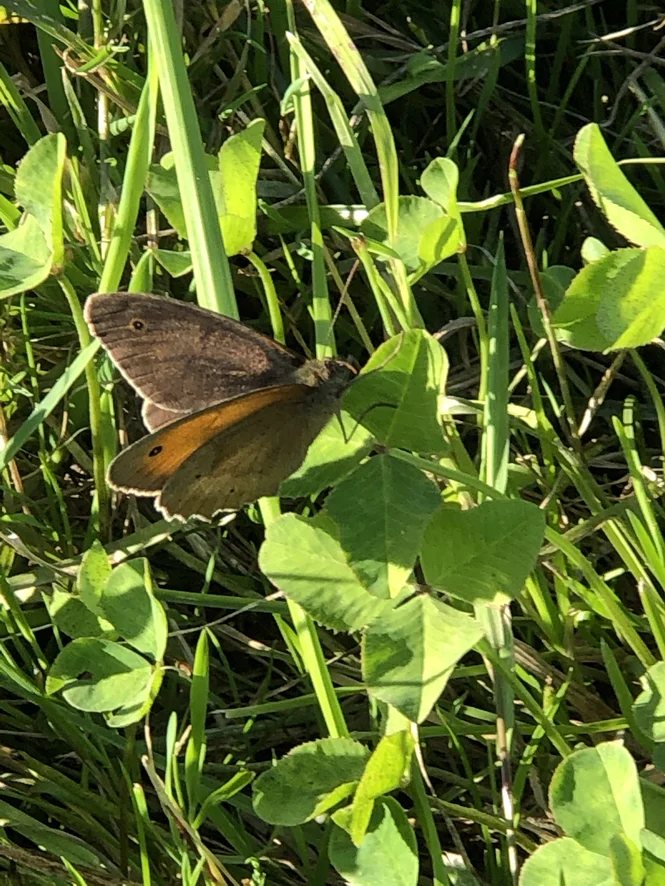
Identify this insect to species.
Maniola jurtina
